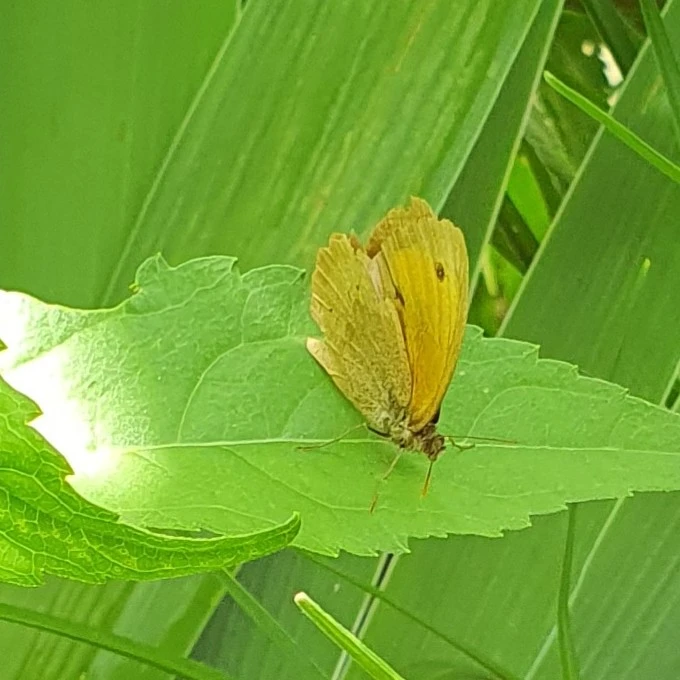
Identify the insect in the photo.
Maniola jurtina
